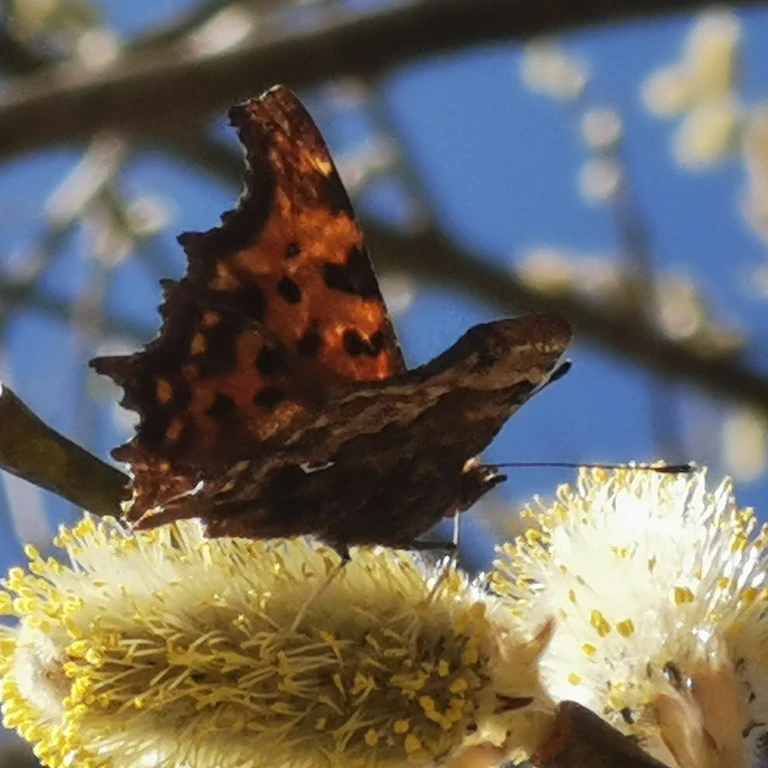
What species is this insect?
Polygonia c-album
